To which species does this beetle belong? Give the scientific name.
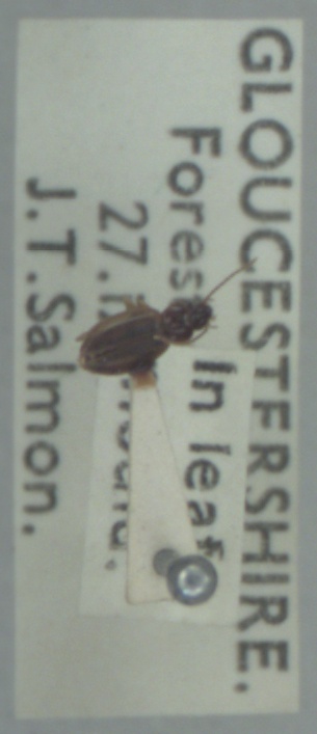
Trechus obtusus
